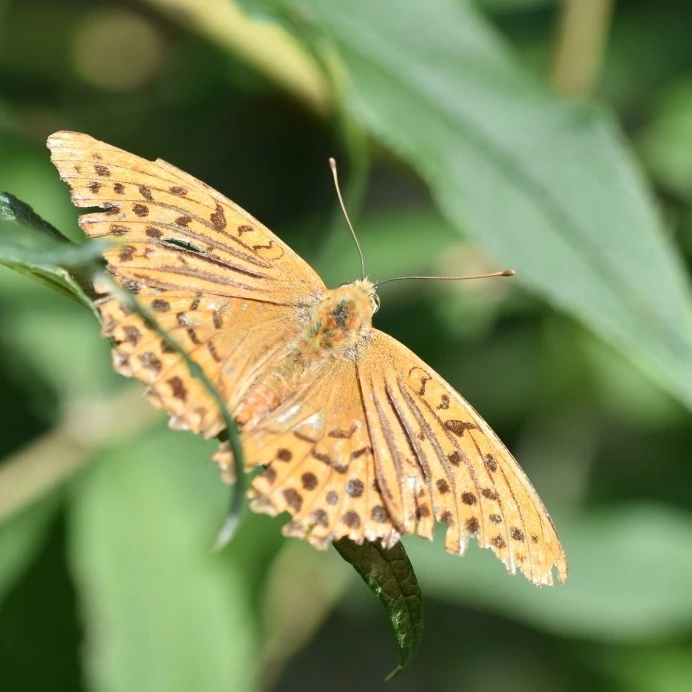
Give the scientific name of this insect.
Argynnis paphia
